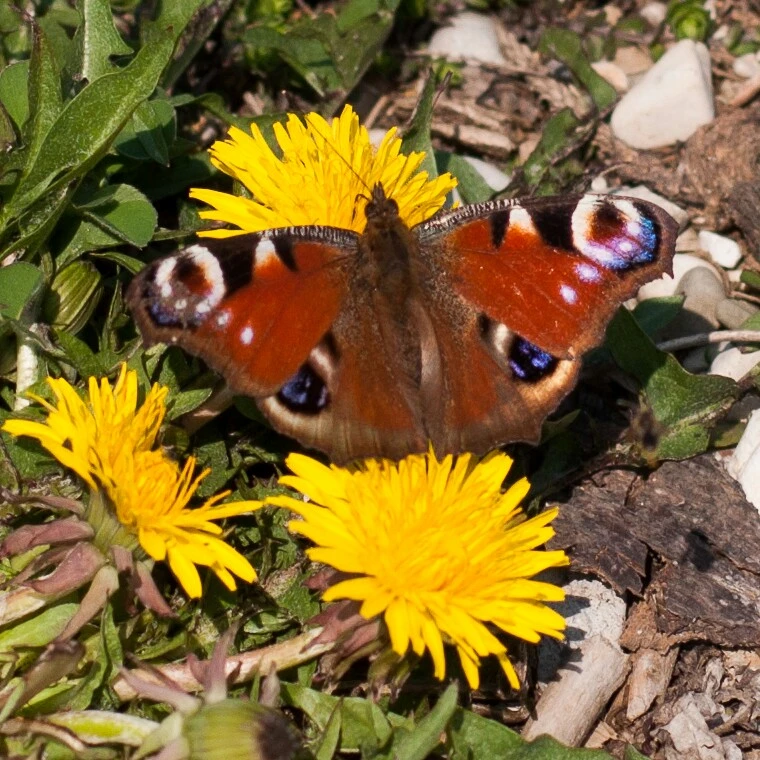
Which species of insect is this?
Aglais io
